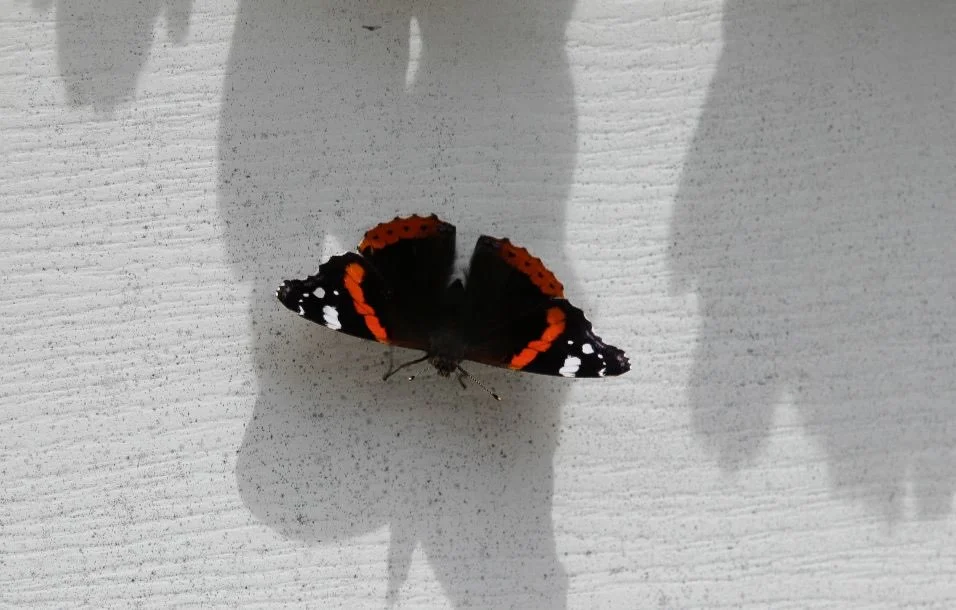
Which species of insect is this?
Vanessa atalanta
